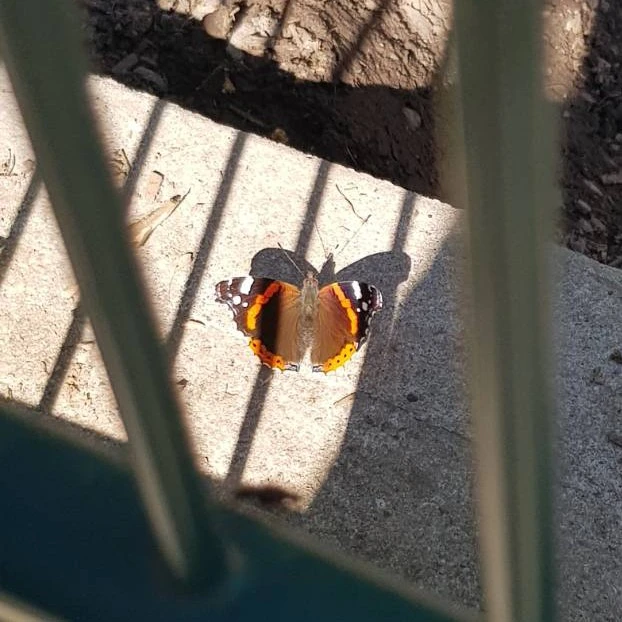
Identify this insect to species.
Vanessa atalanta
